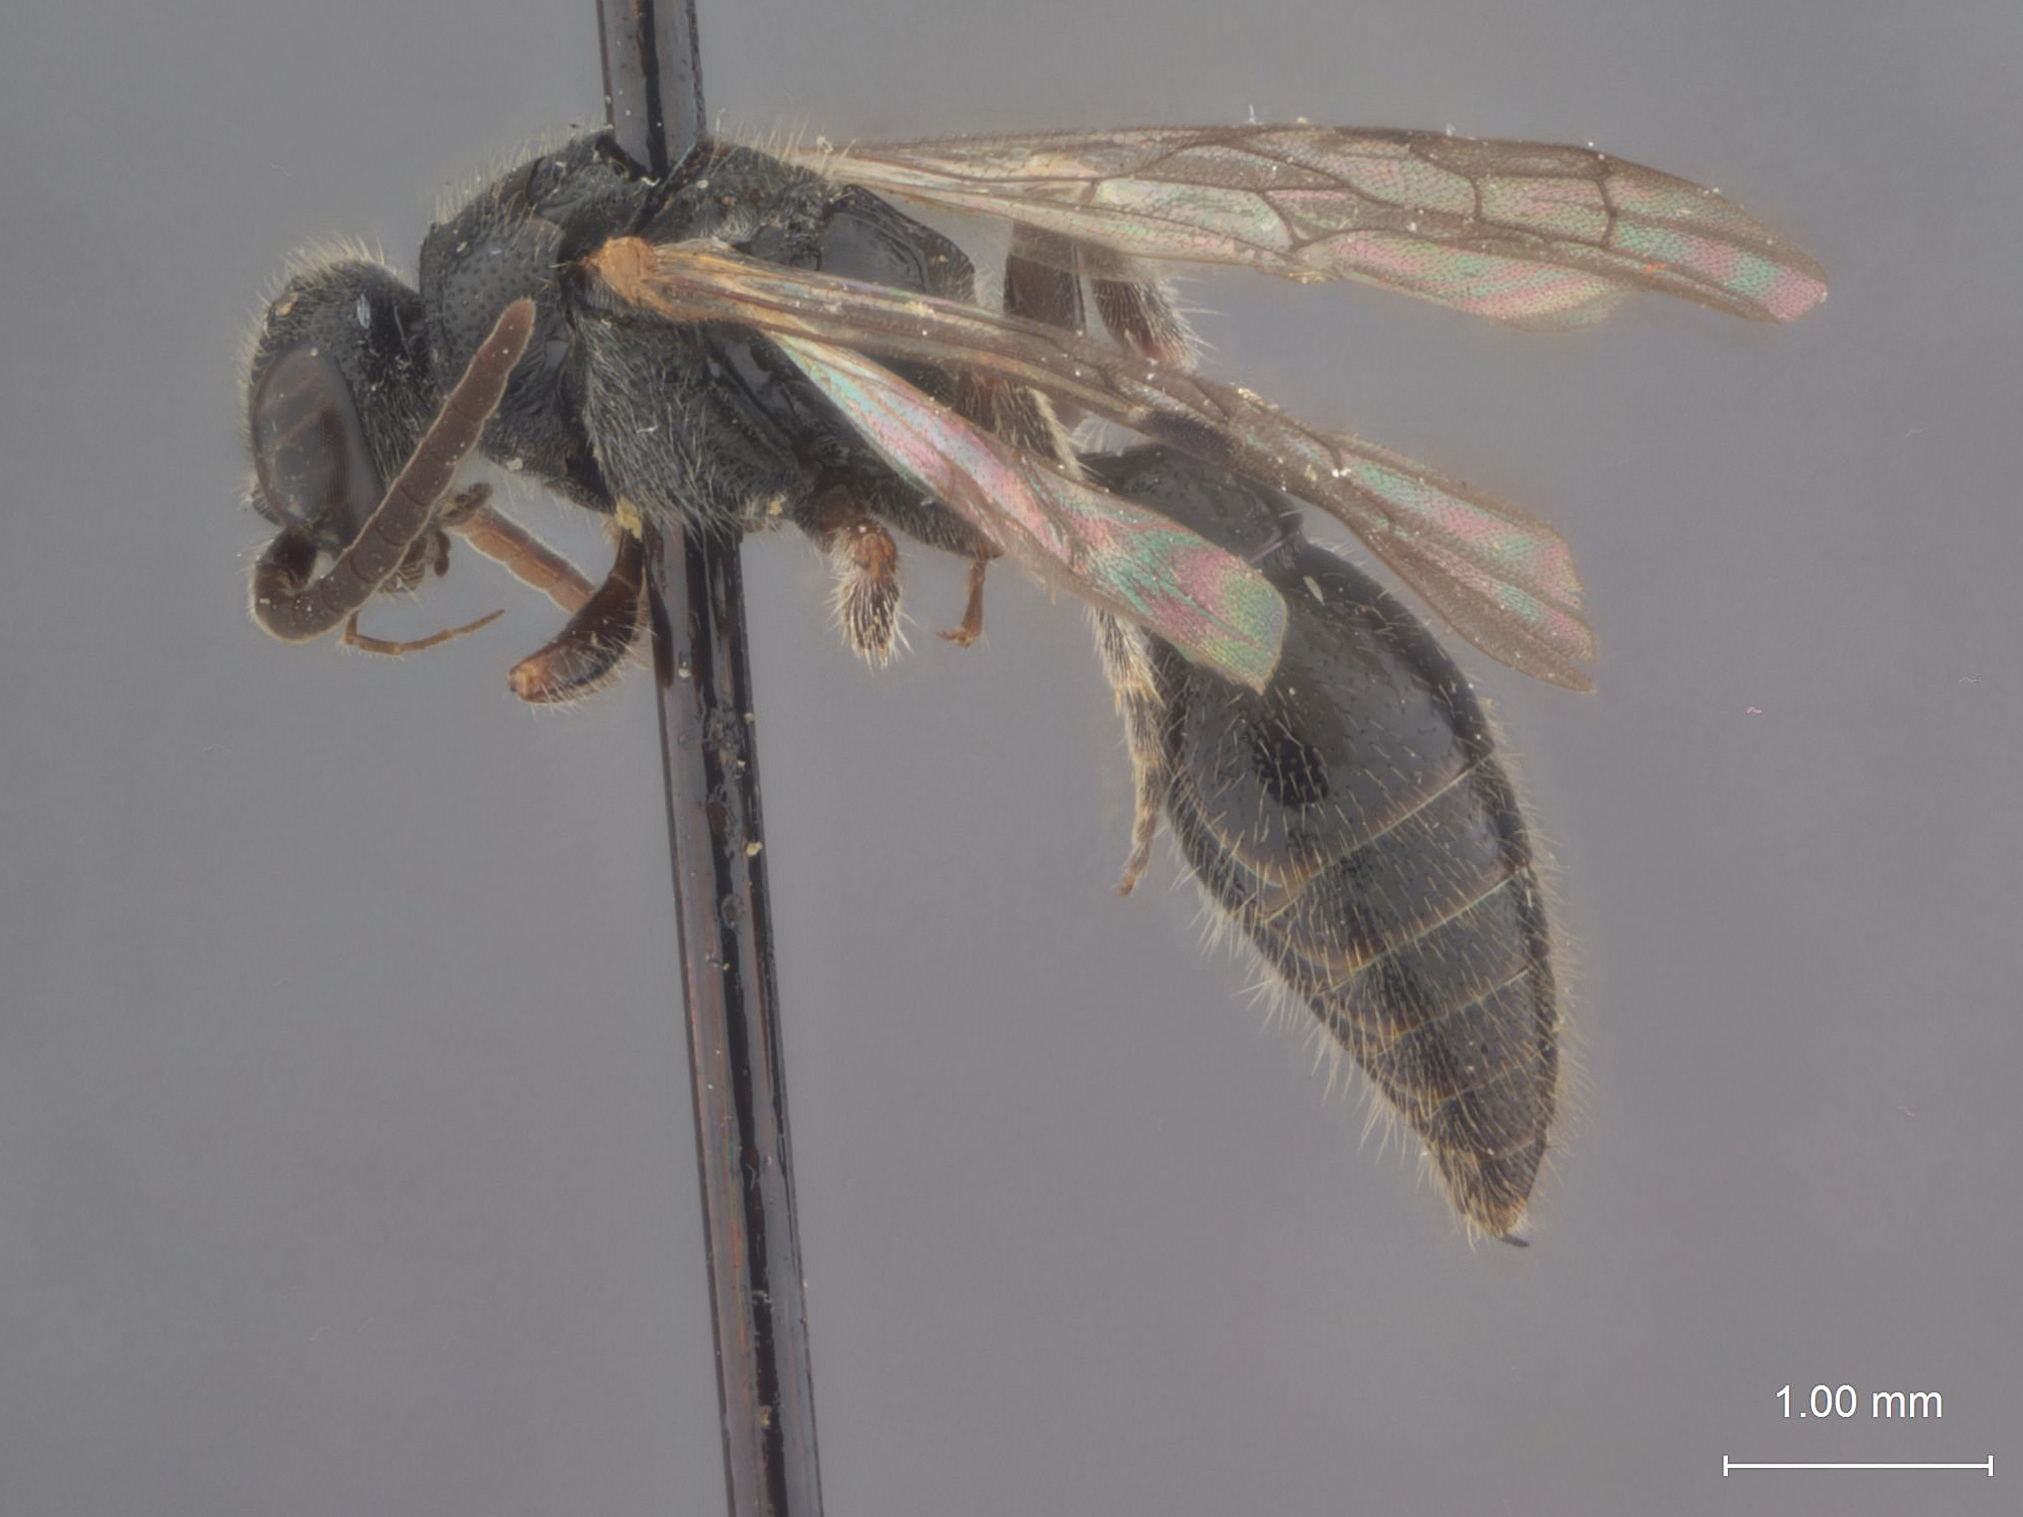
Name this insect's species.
Tiphia lucida
